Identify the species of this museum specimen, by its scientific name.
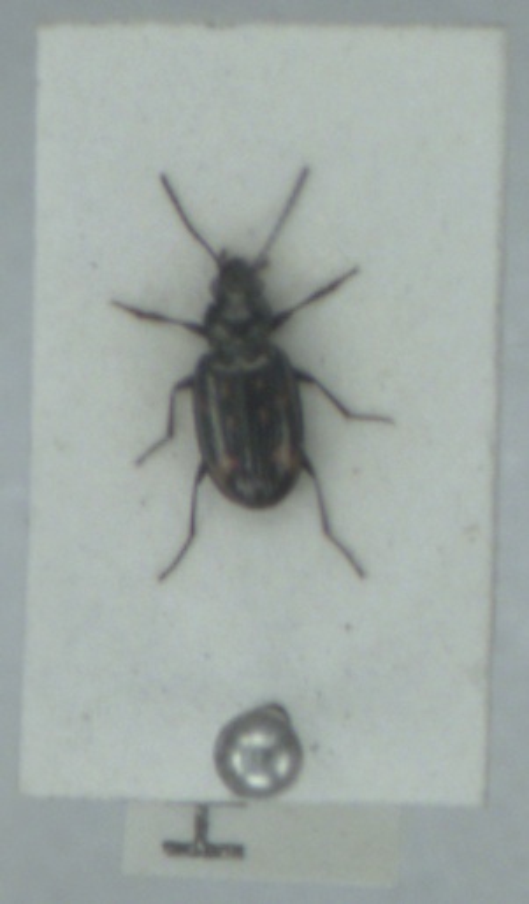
Bembidion obliquum
